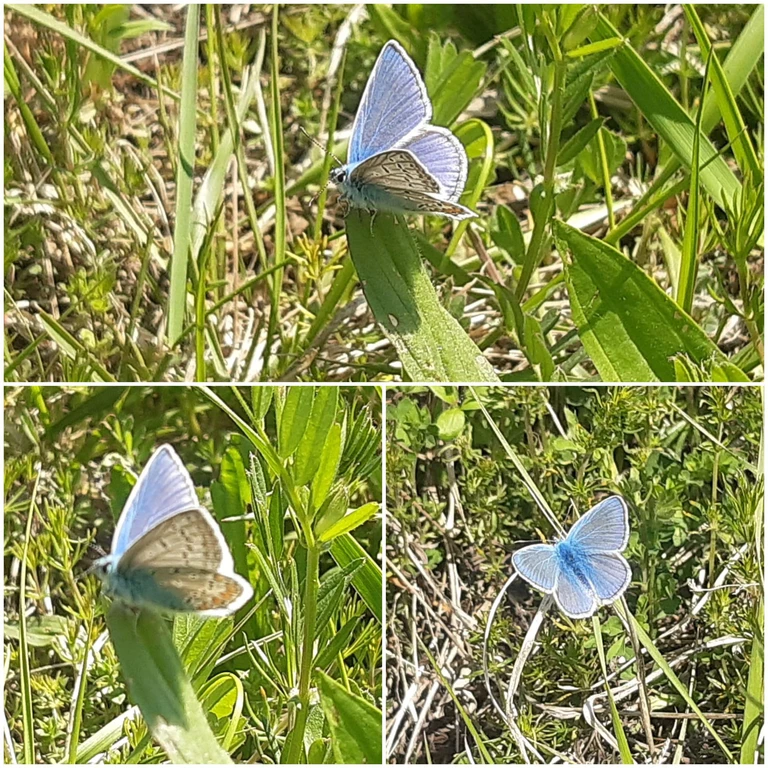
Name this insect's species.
Polyommatus icarus
